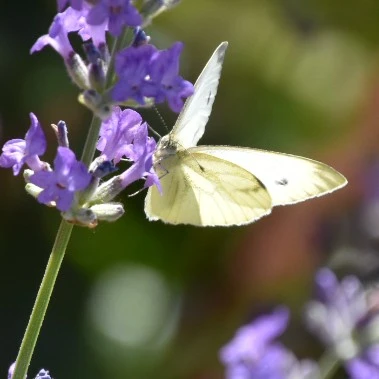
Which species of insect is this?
Pieris napi
